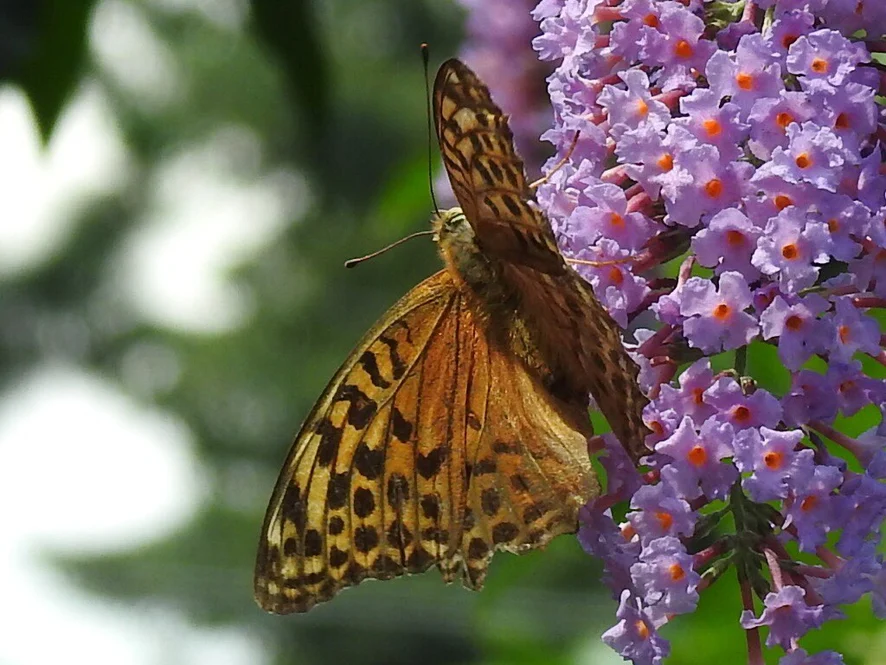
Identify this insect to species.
Argynnis paphia
